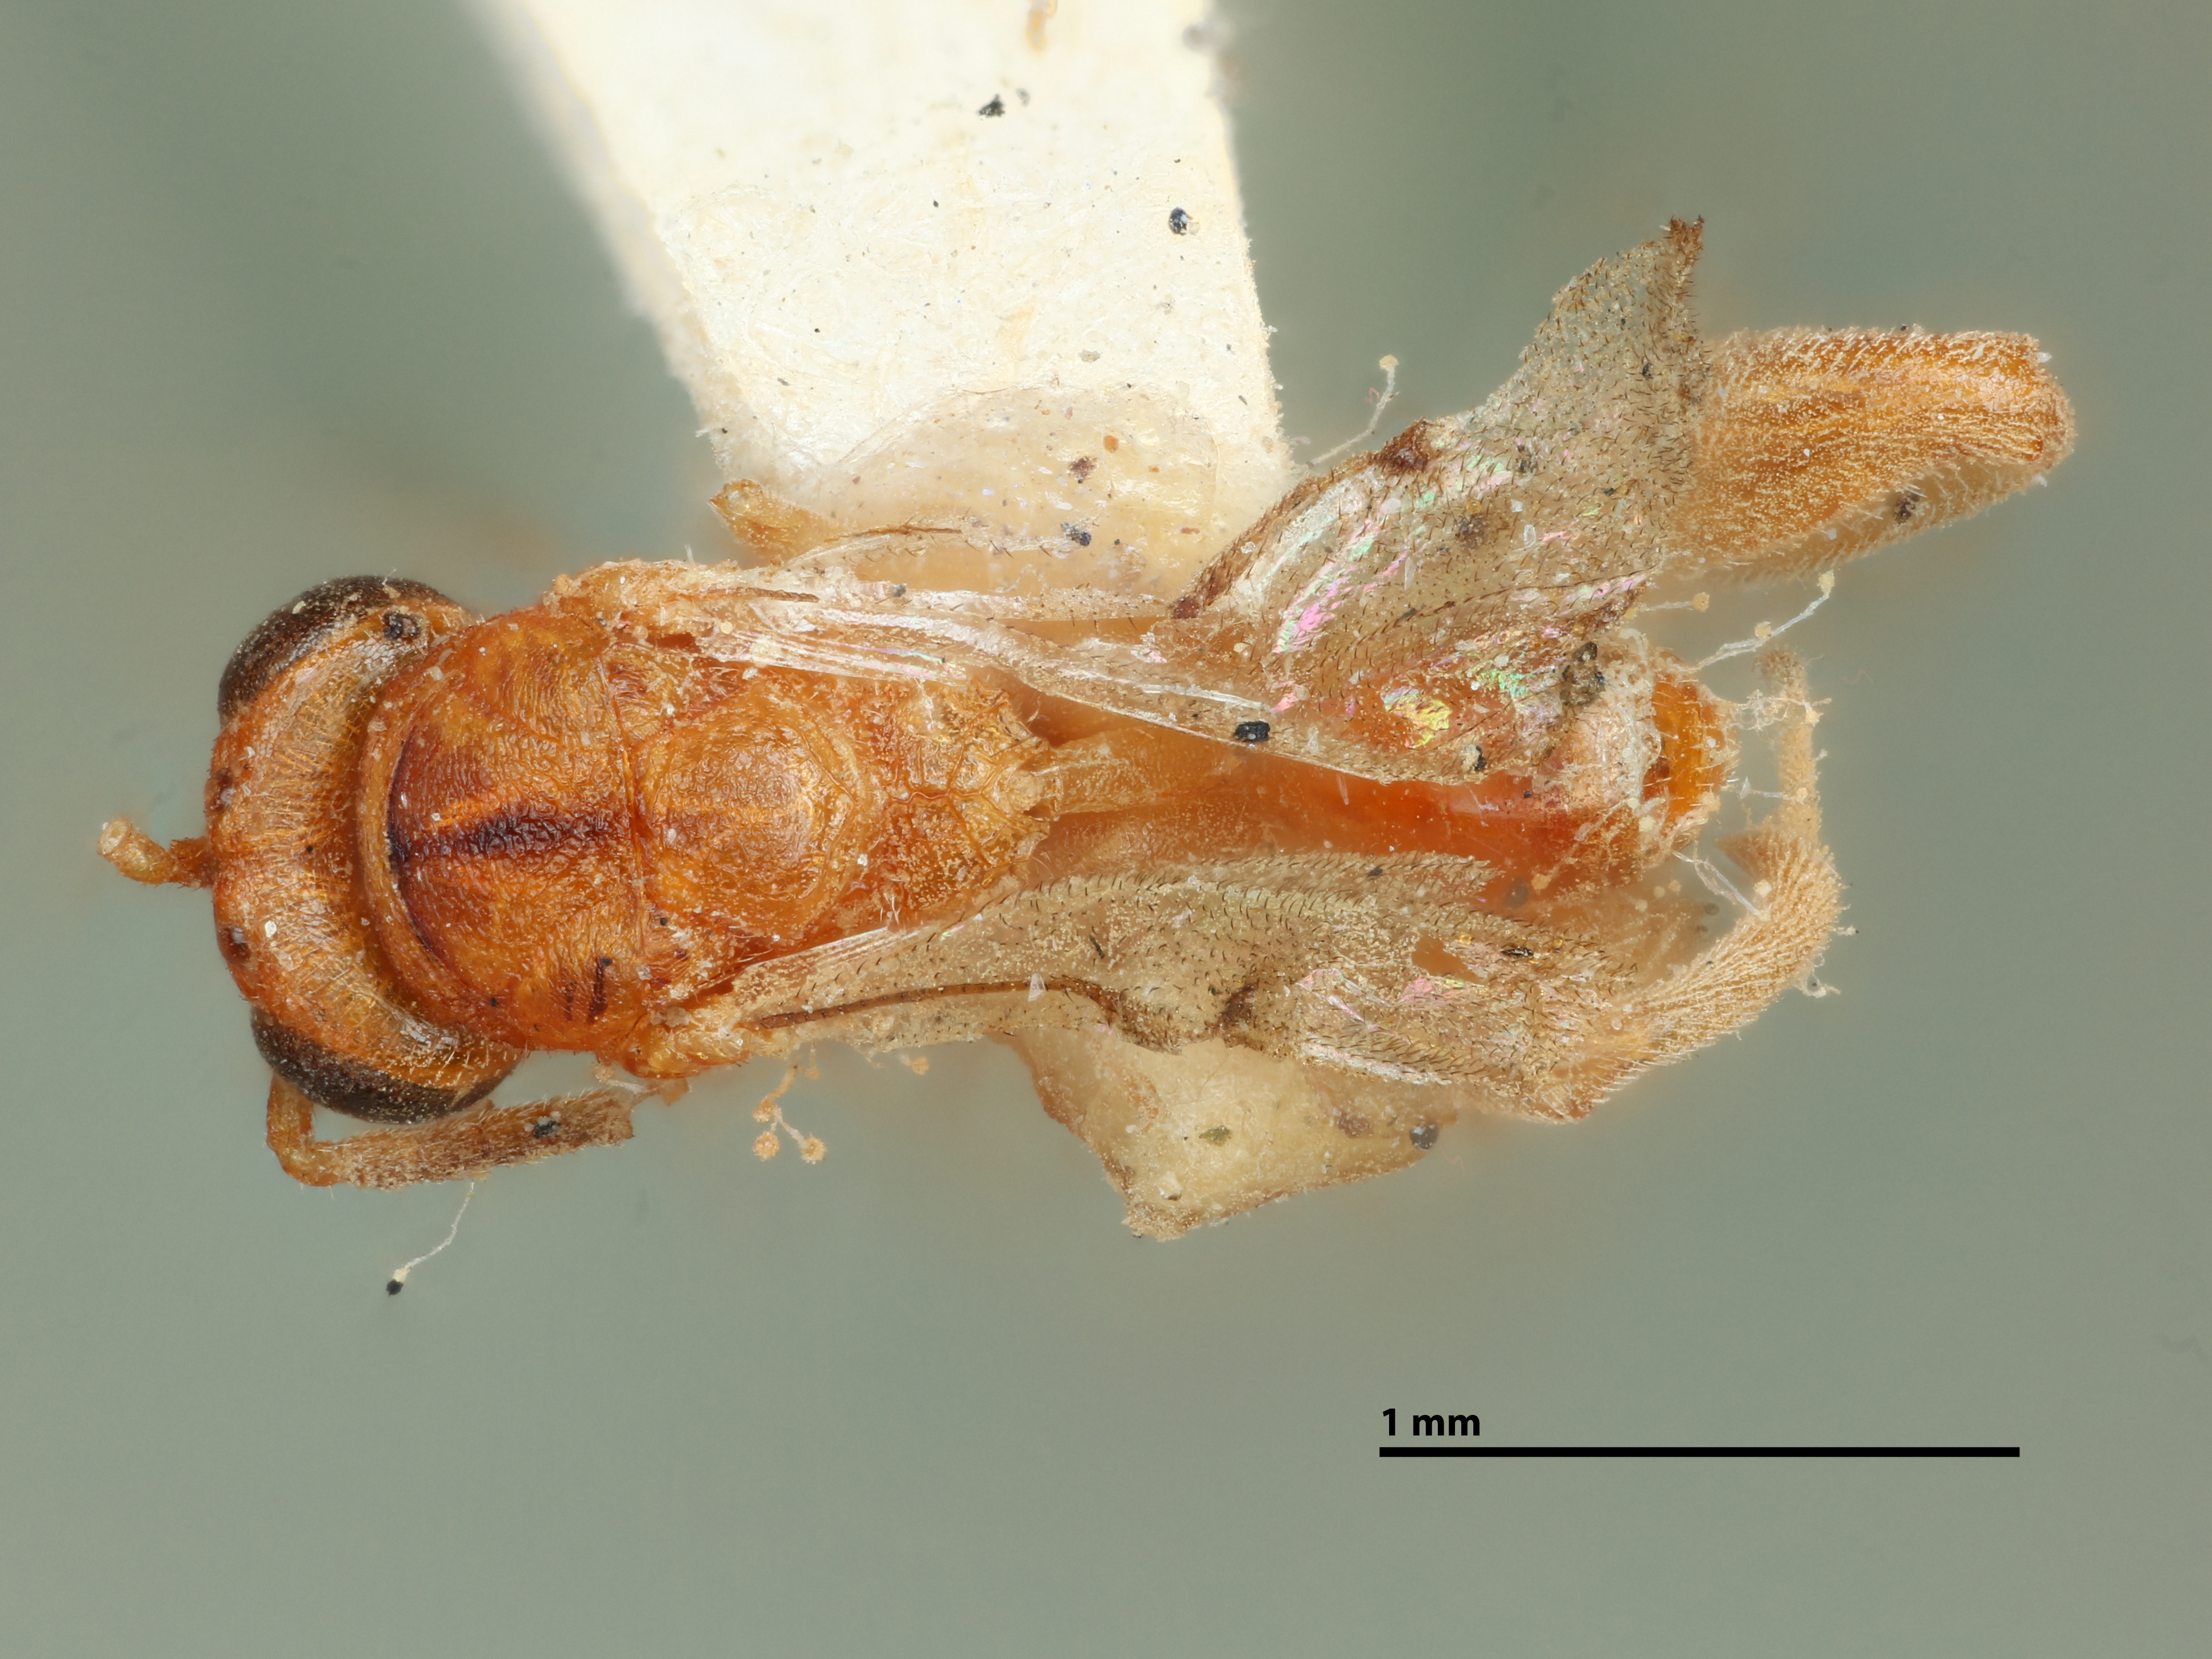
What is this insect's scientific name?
Smicra hirtifemora
